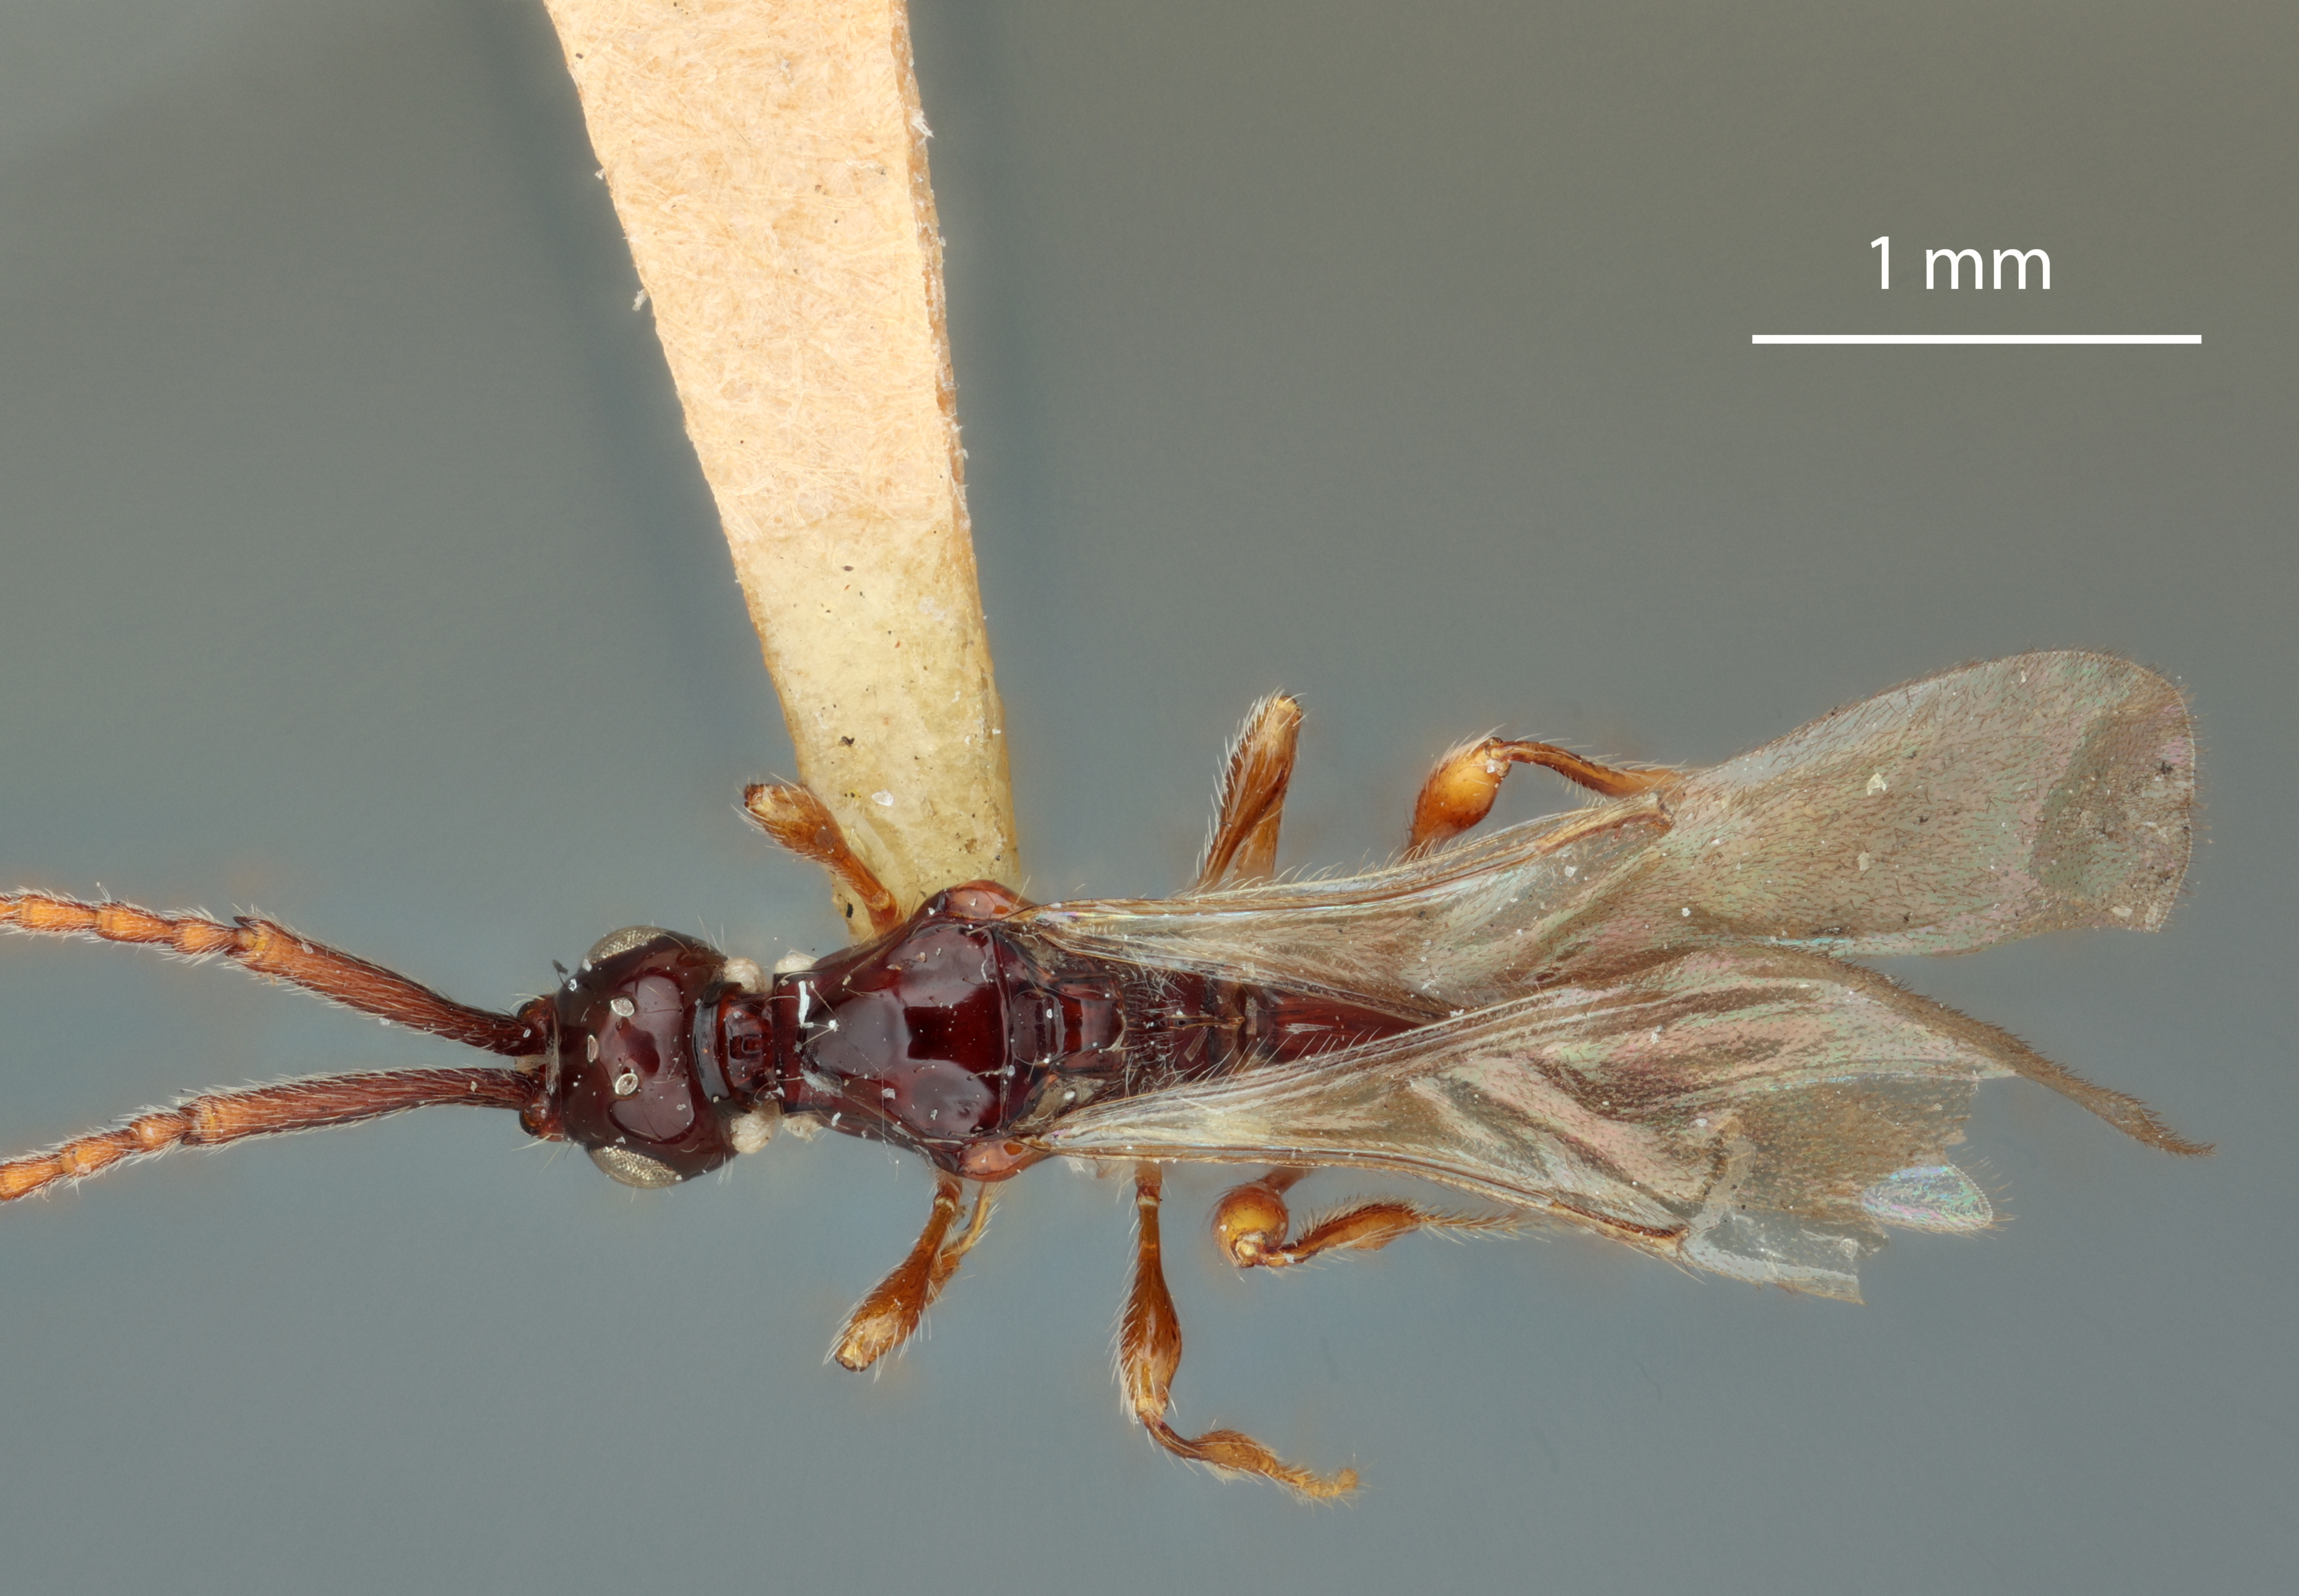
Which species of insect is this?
Lipoglyptus primus
